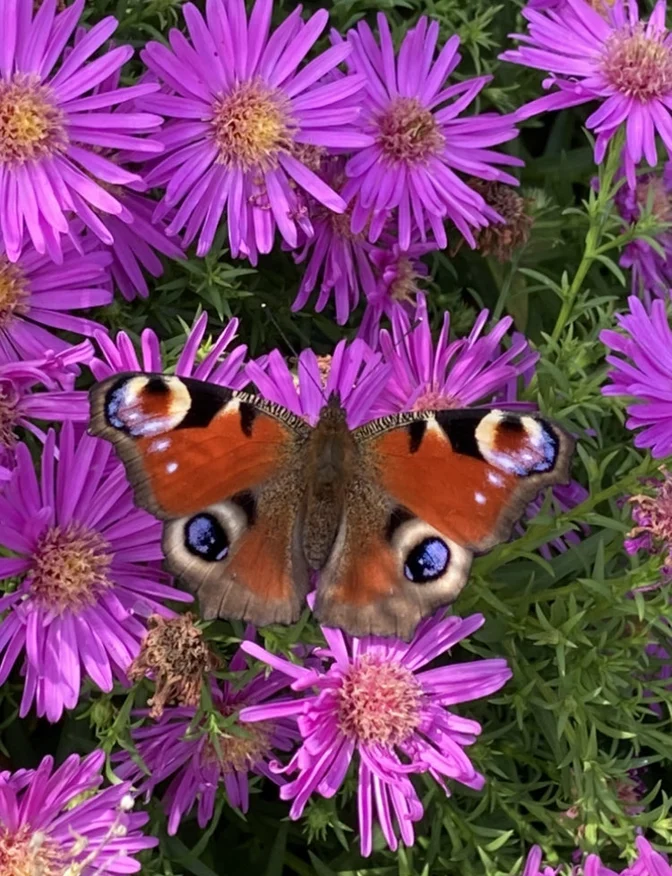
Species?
Aglais io
